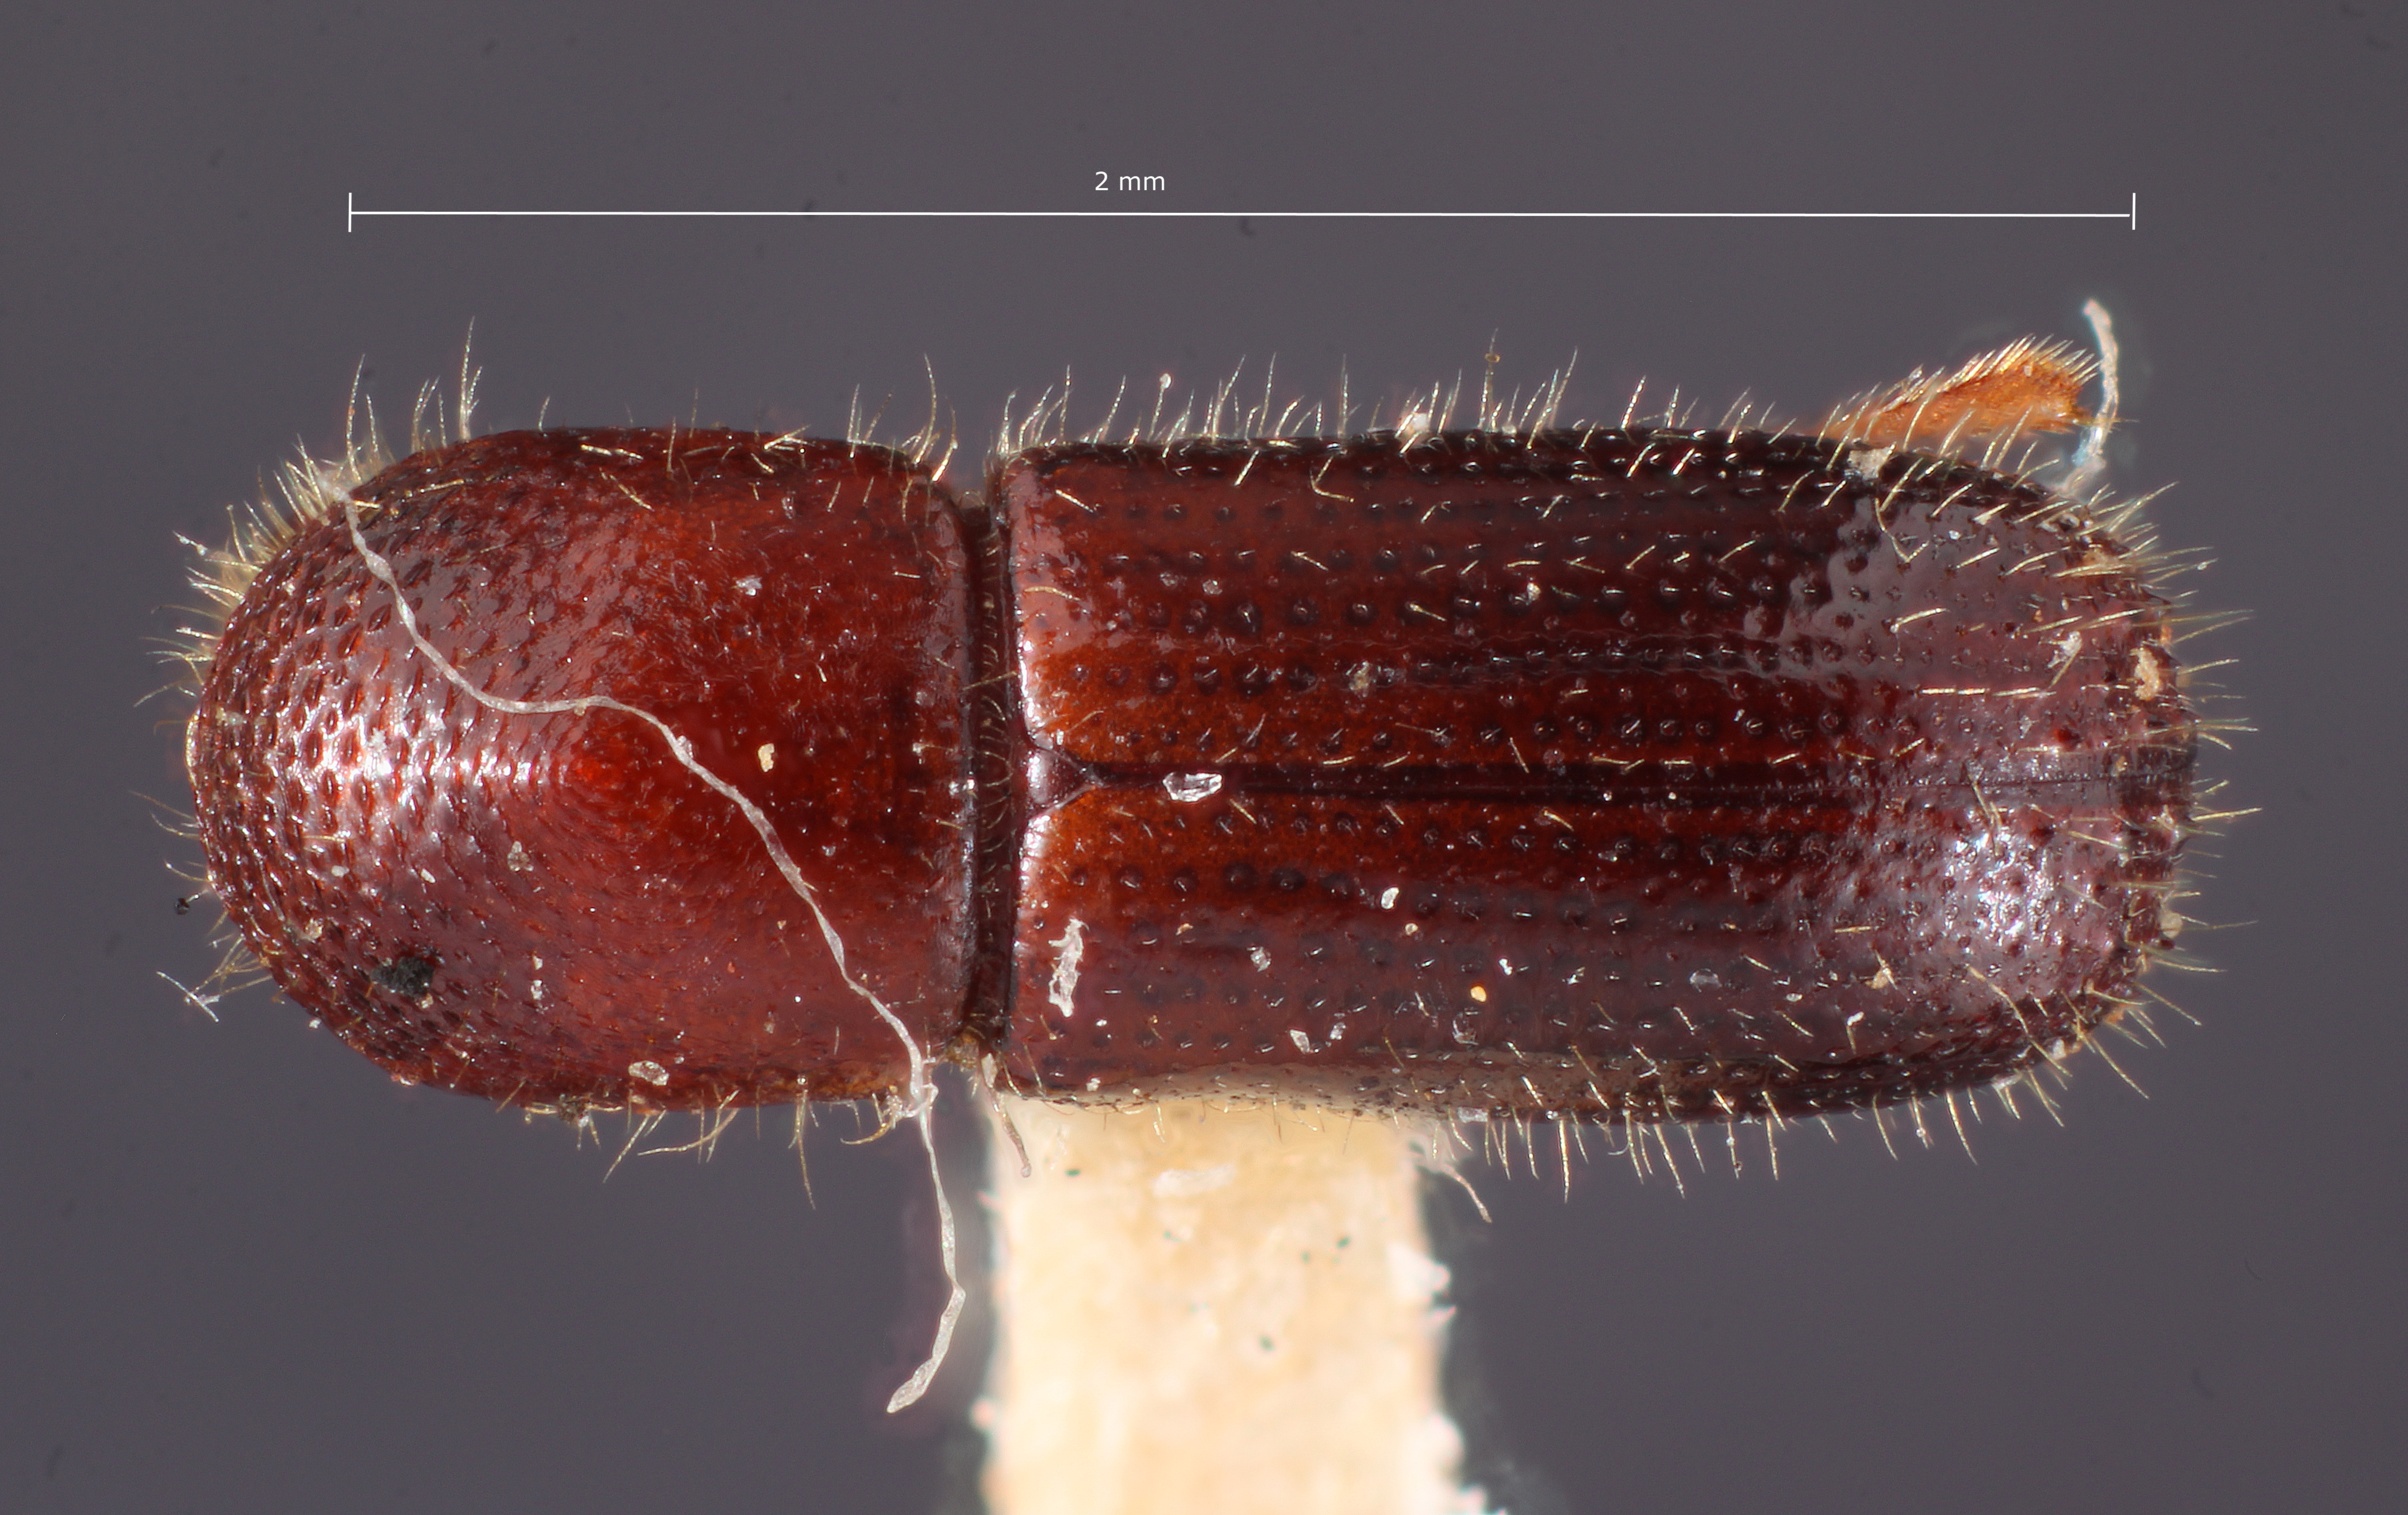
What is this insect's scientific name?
Xyleborus fitchi
